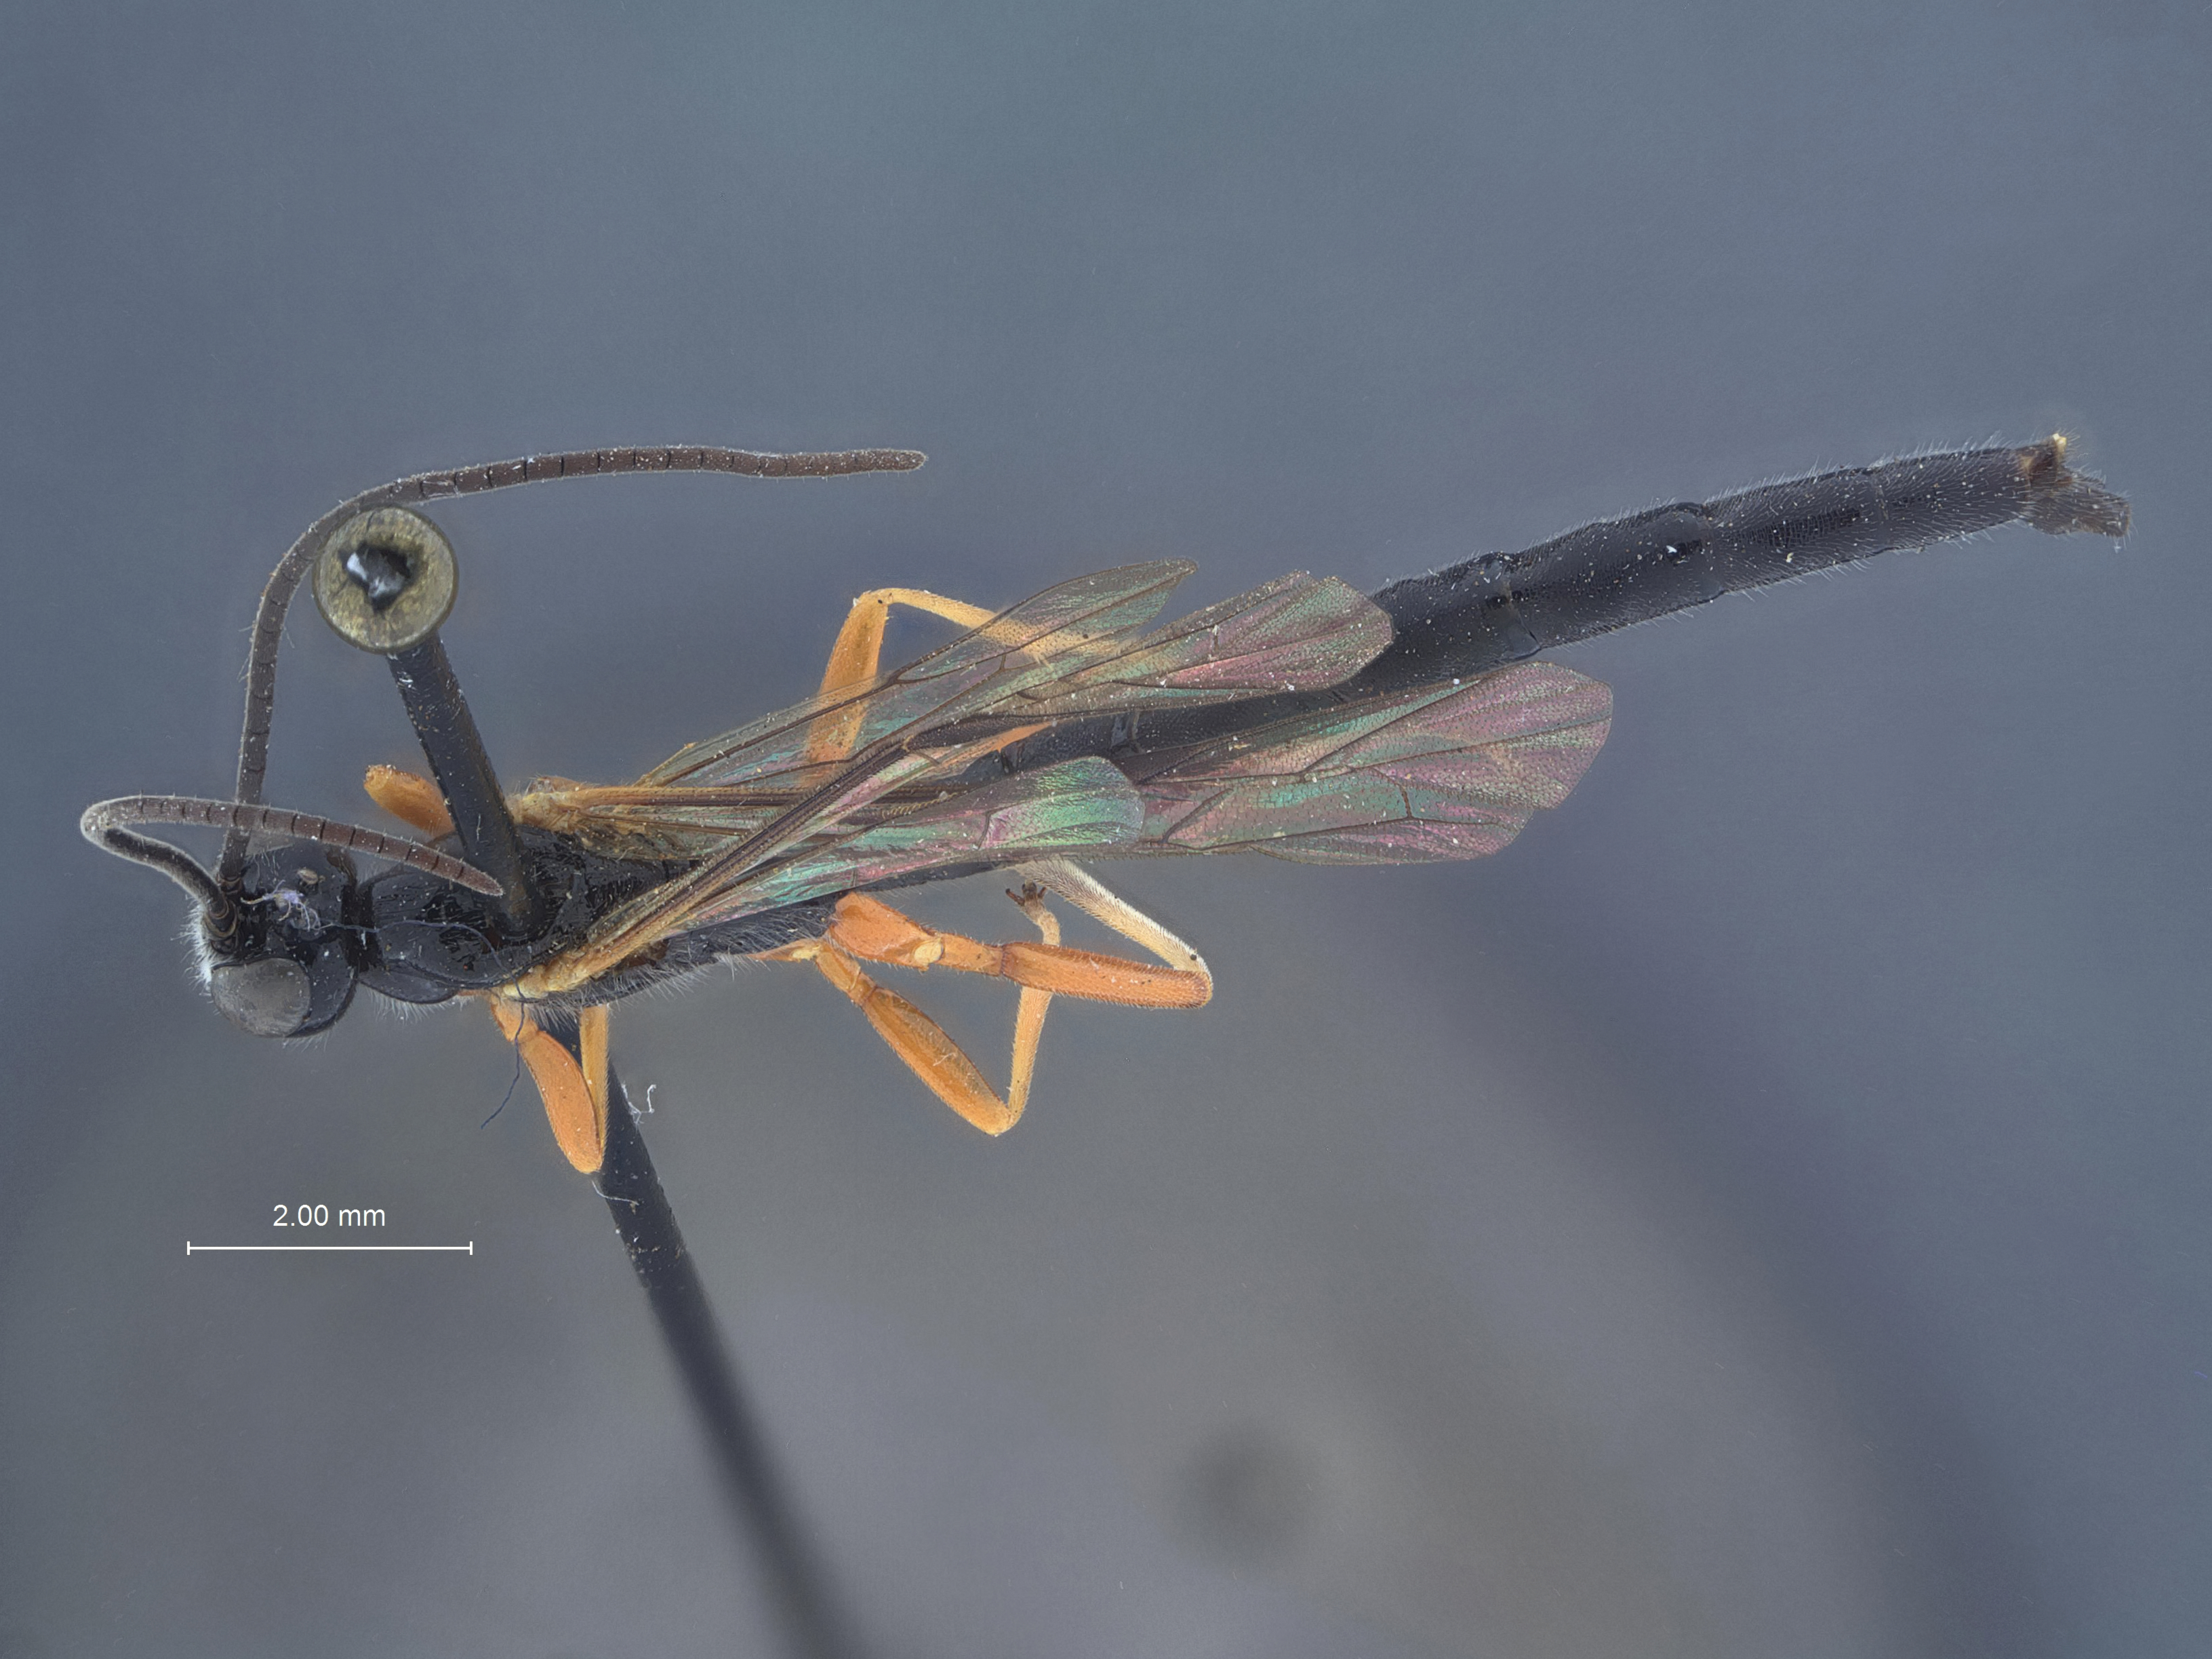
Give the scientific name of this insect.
Dolichomitus messor
